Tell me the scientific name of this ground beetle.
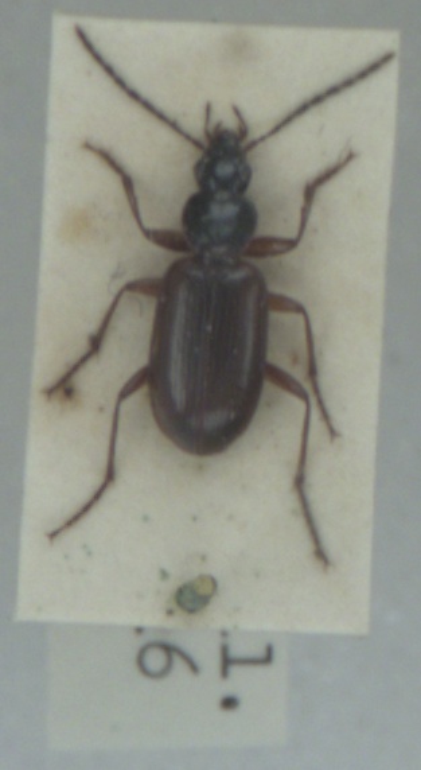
Agonum thoreyi
